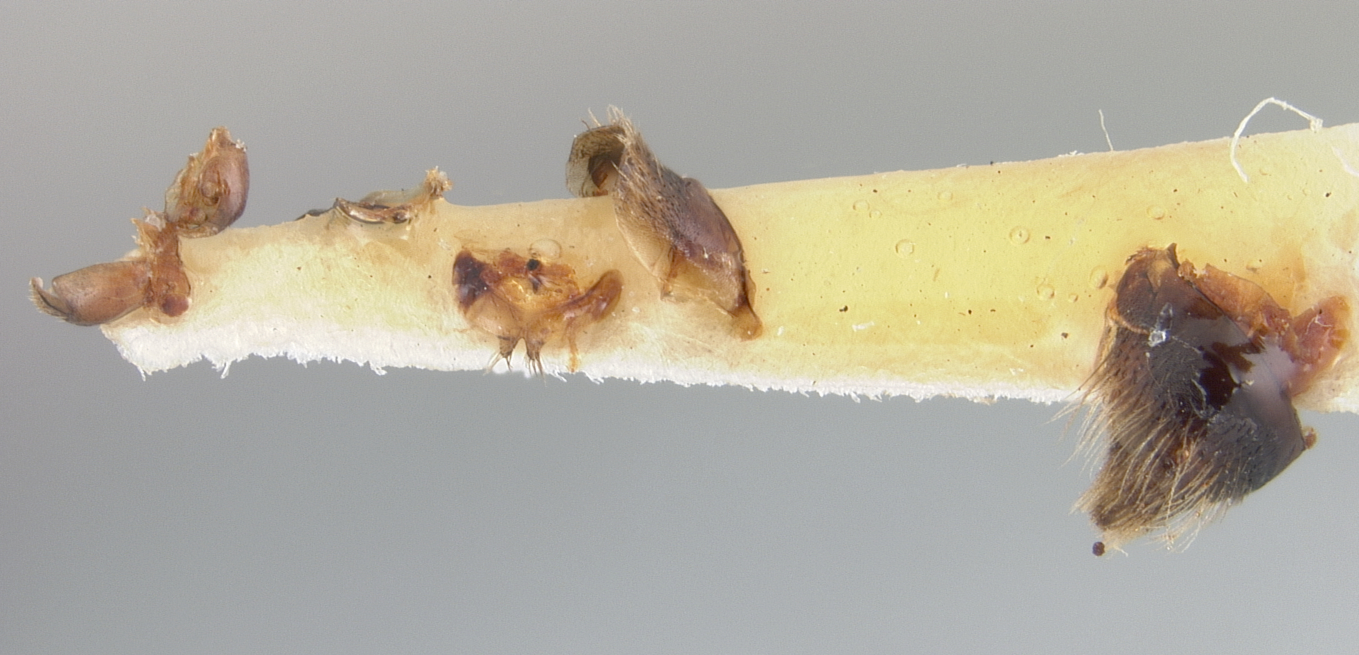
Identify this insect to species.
Cilissa nigrihirta
